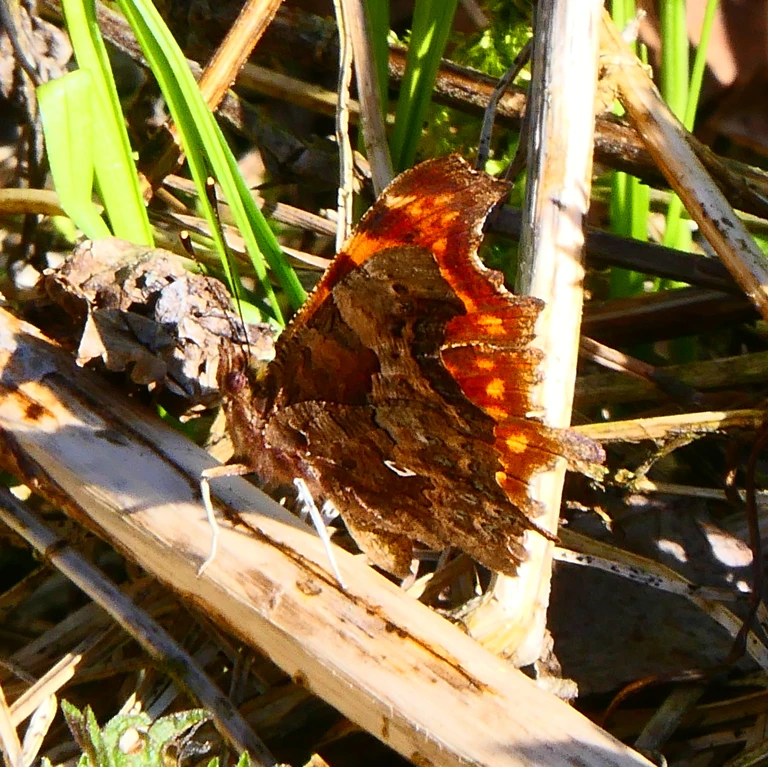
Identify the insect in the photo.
Polygonia c-album
